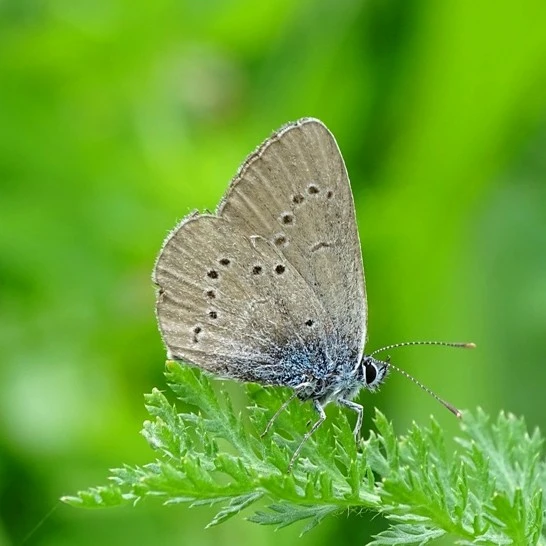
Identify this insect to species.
Cyaniris semiargus
